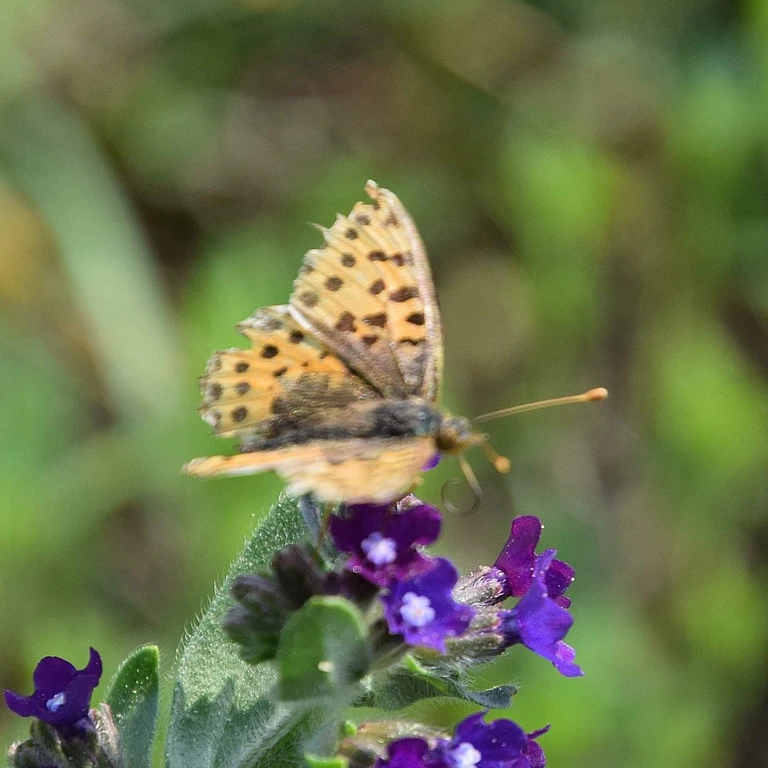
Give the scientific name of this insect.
Issoria lathonia
